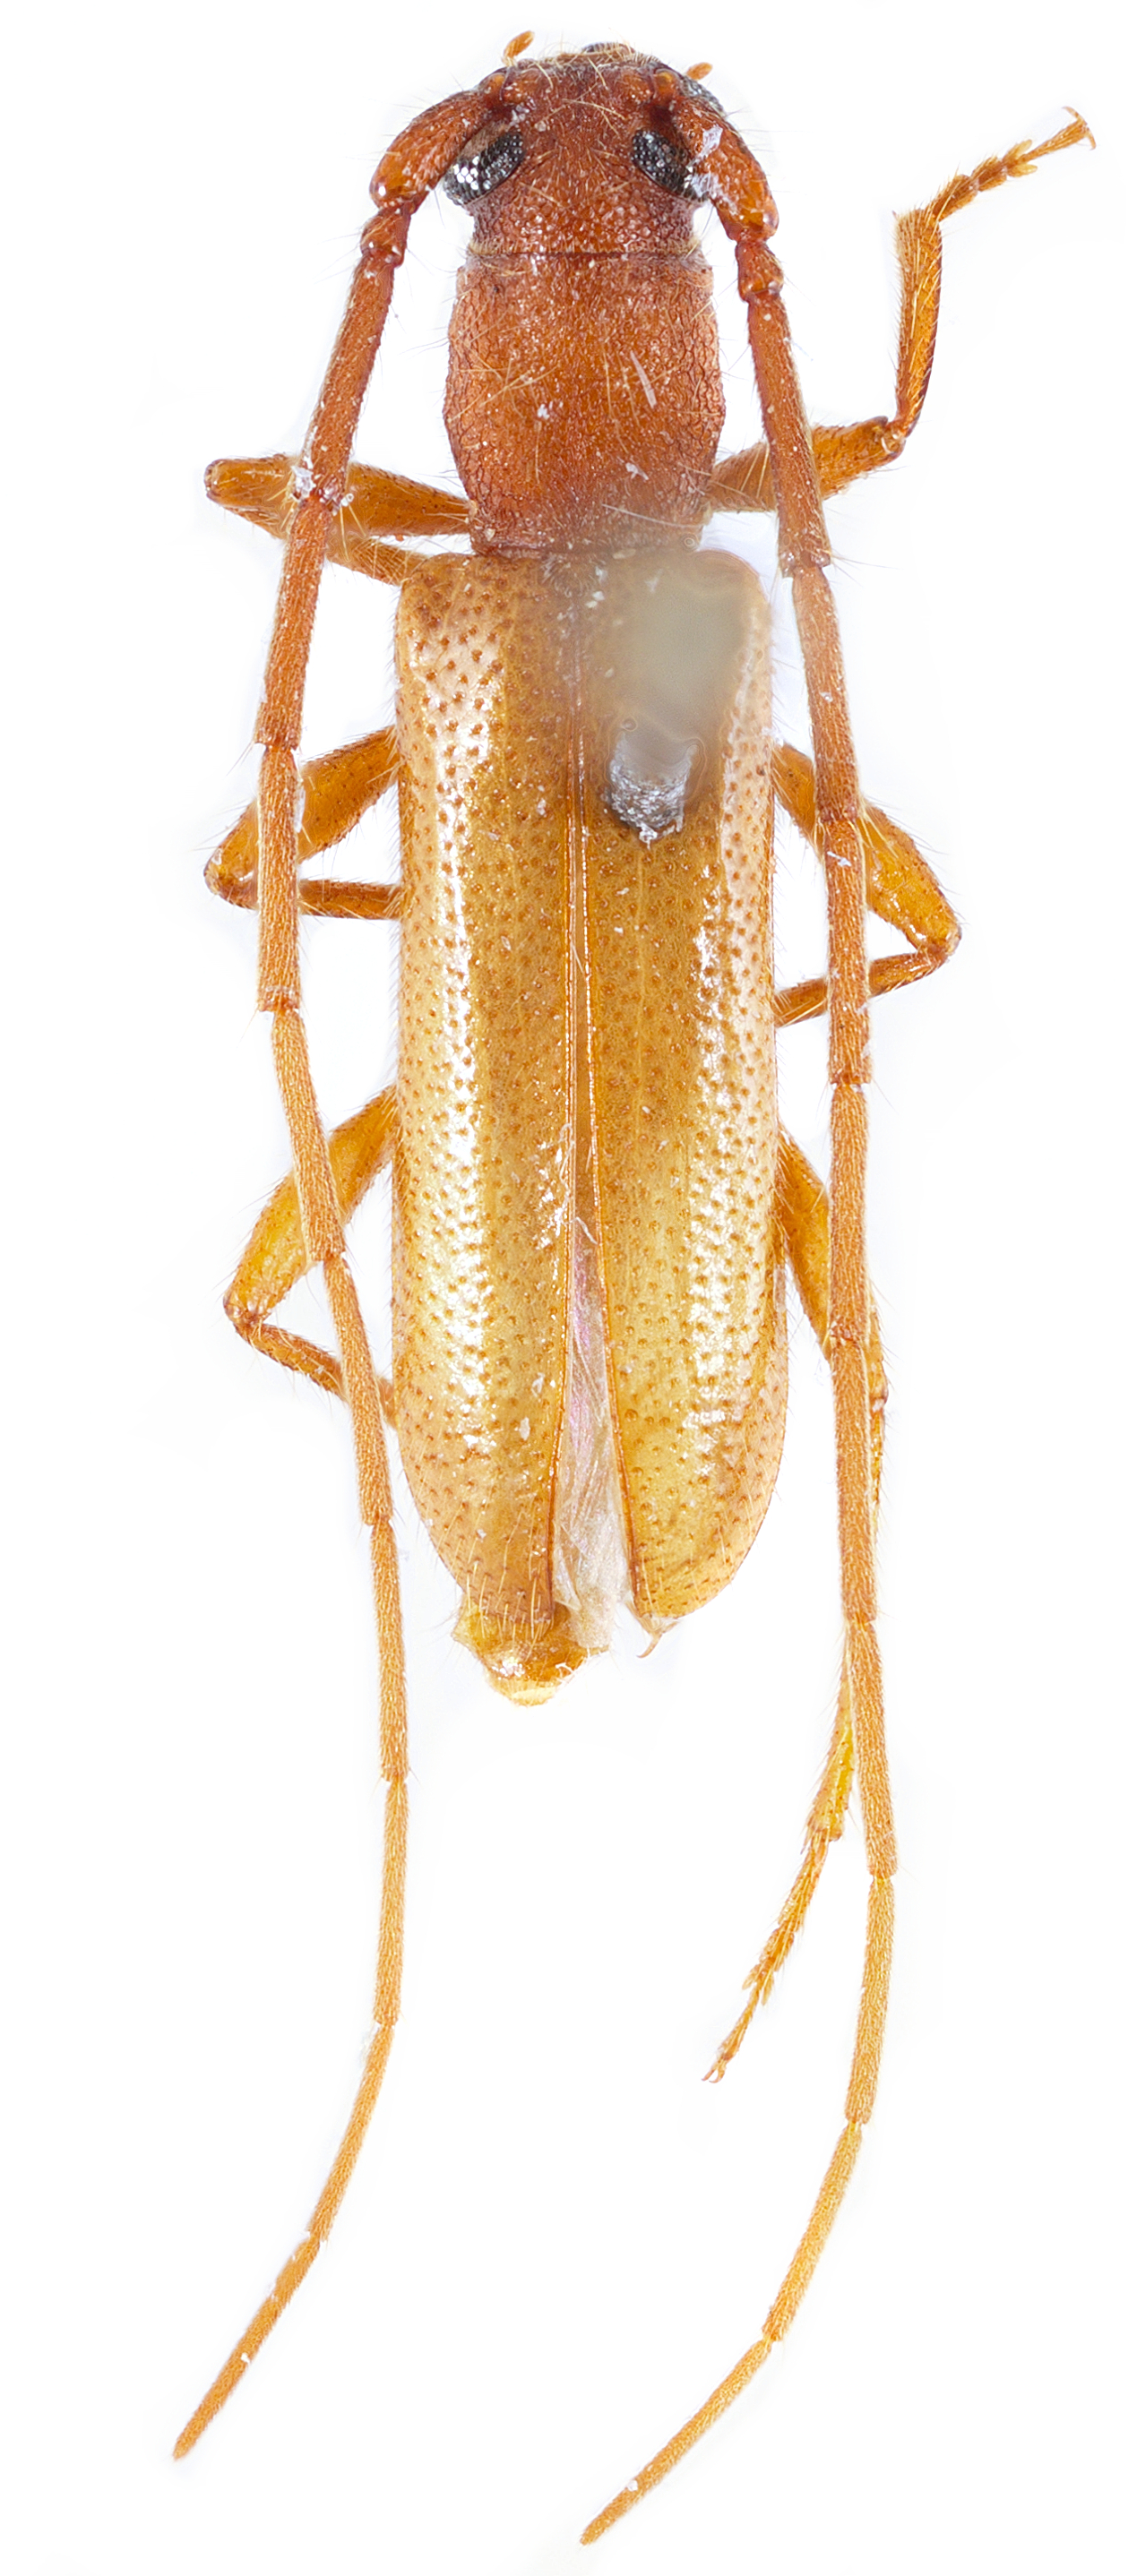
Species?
Anoplocurius altus
